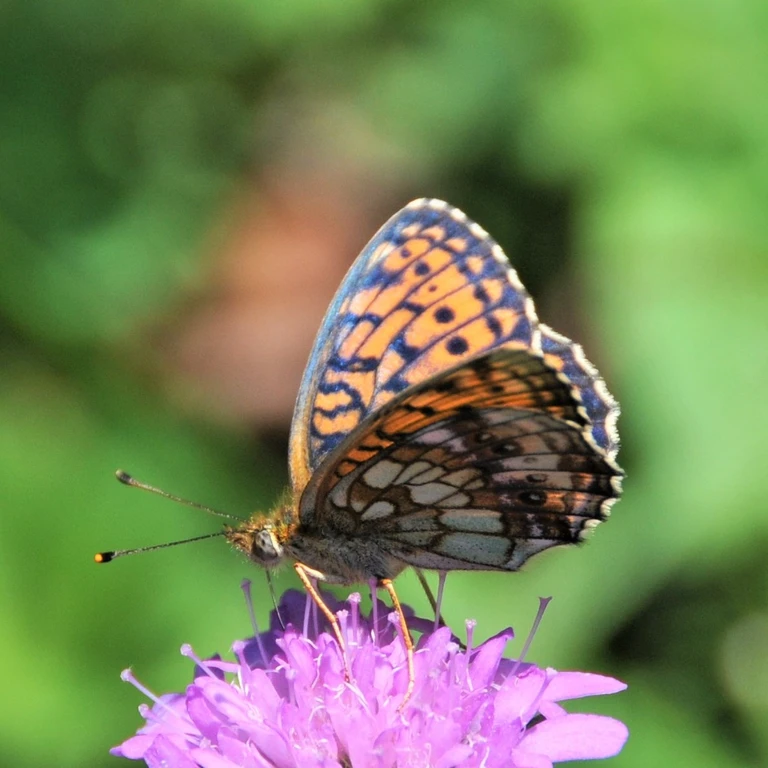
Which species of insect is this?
Brenthis ino
